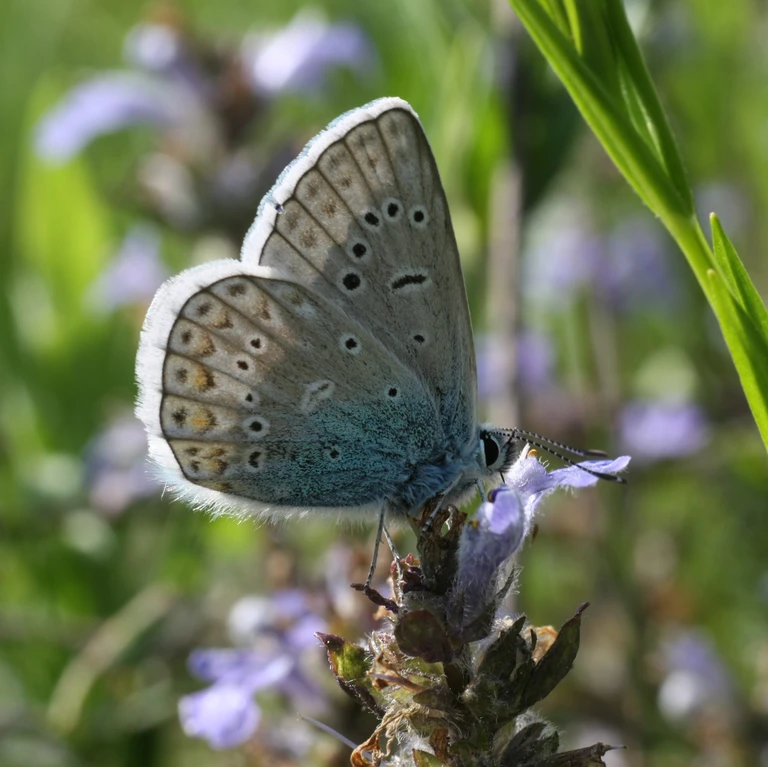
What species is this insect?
Polyommatus icarus
